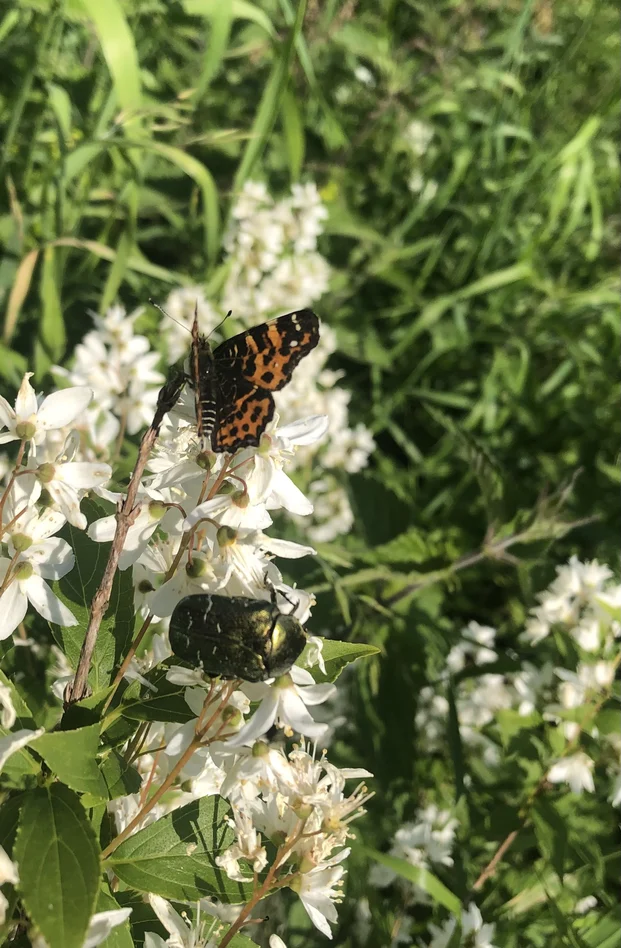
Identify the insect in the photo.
Araschnia levana
